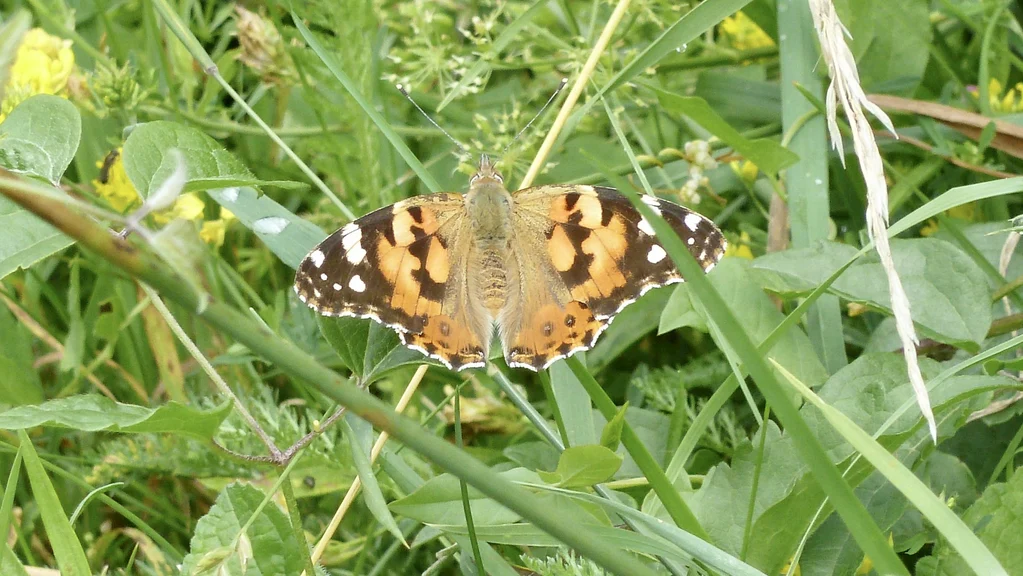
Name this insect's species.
Vanessa cardui
